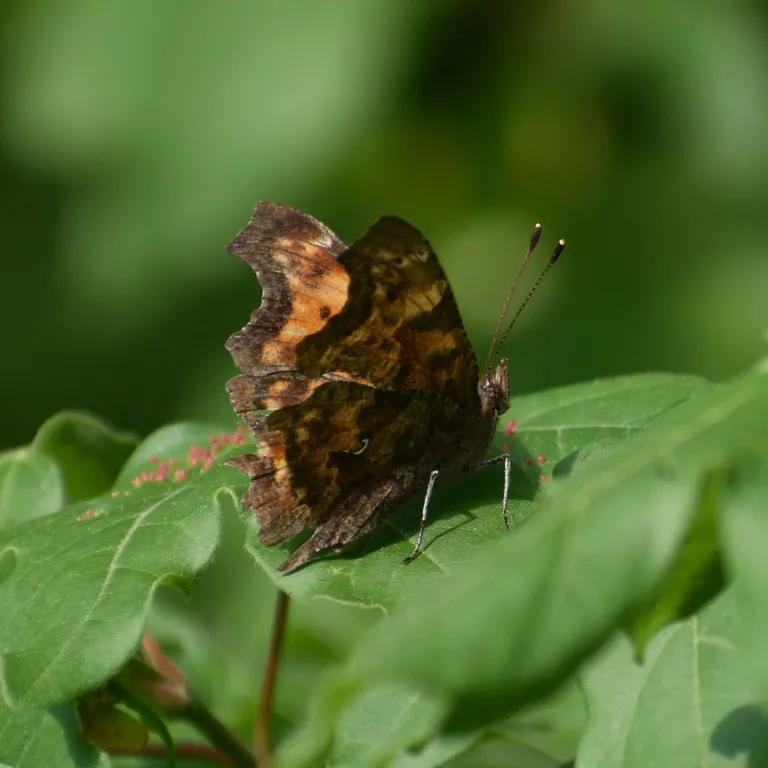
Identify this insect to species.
Polygonia c-album
